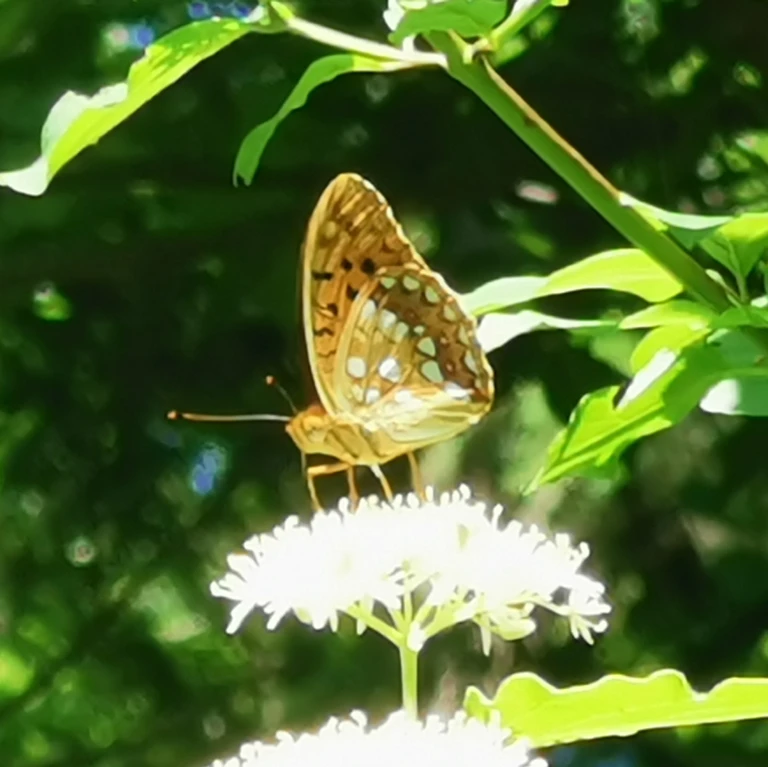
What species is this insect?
Fabriciana adippe
